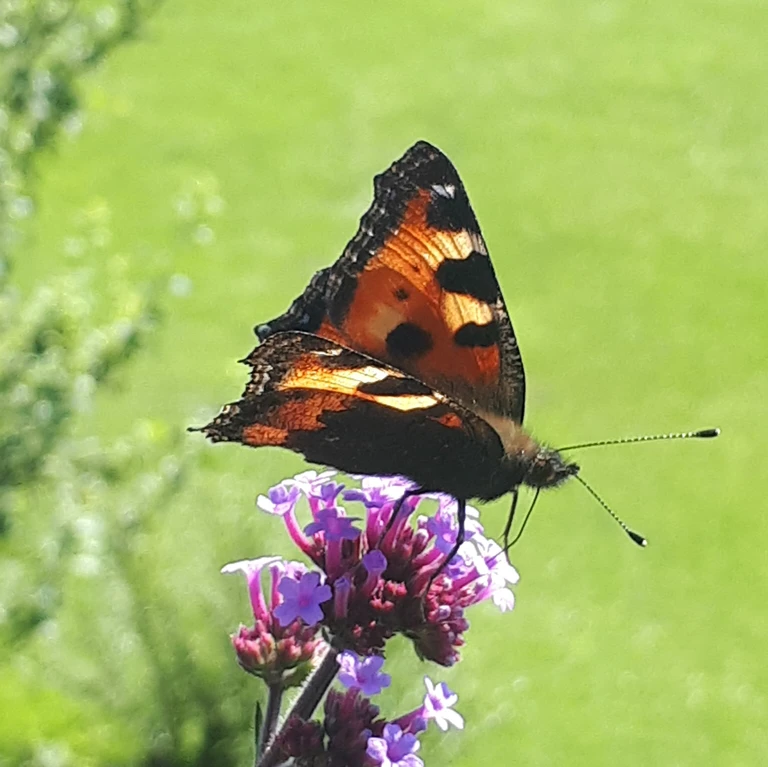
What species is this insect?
Aglais urticae
